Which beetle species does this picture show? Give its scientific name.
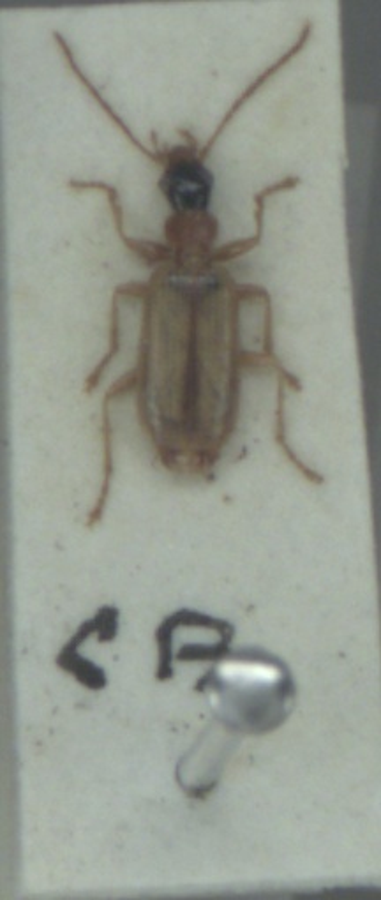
Demetrias atricapillus
